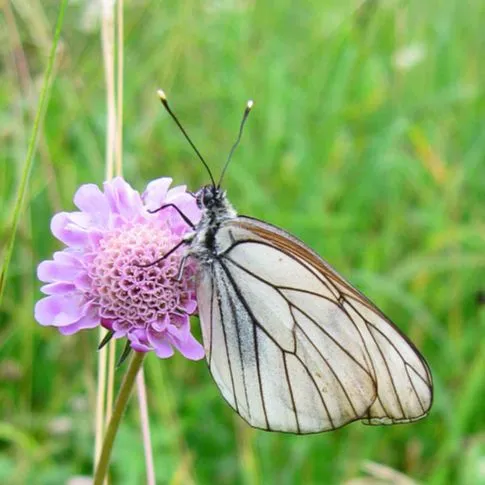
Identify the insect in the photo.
Aporia crataegi
